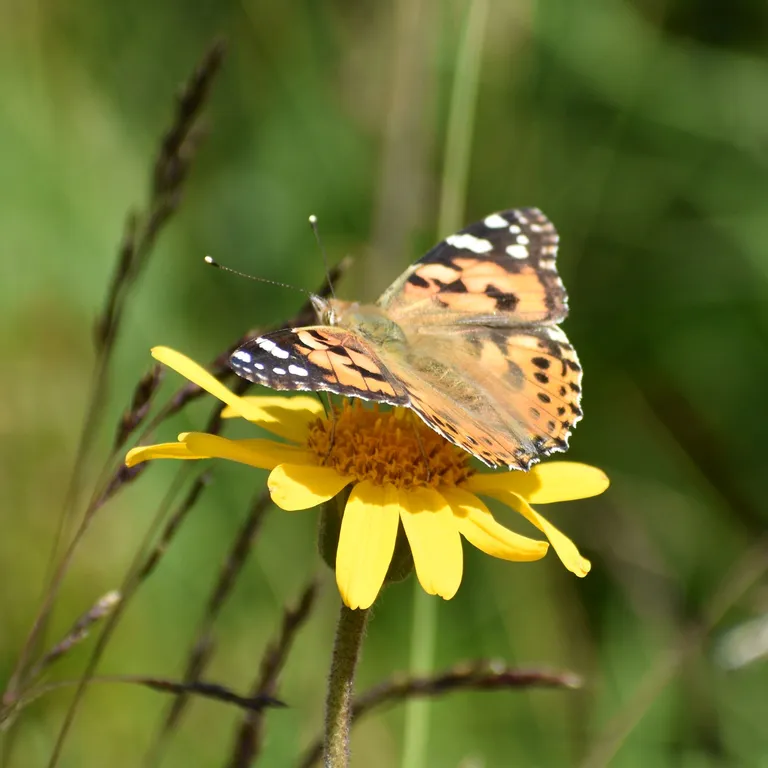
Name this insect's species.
Vanessa cardui
